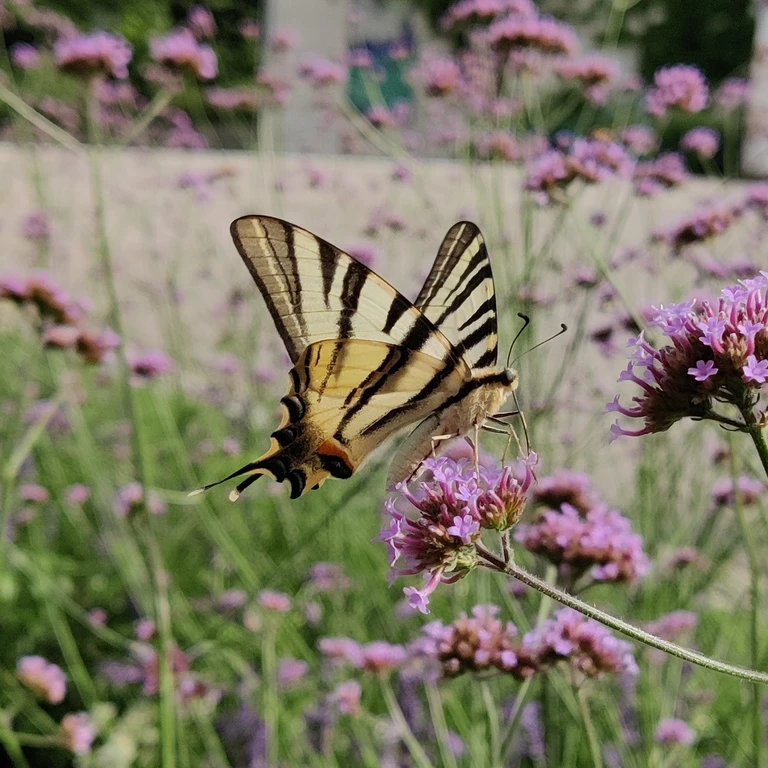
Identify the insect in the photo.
Iphiclides podalirius
